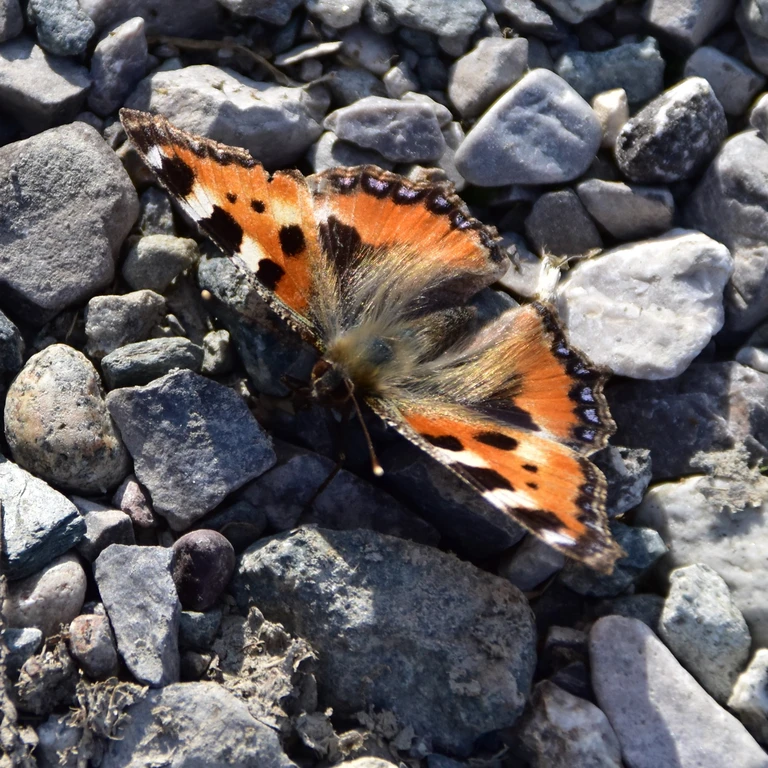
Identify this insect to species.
Aglais urticae
